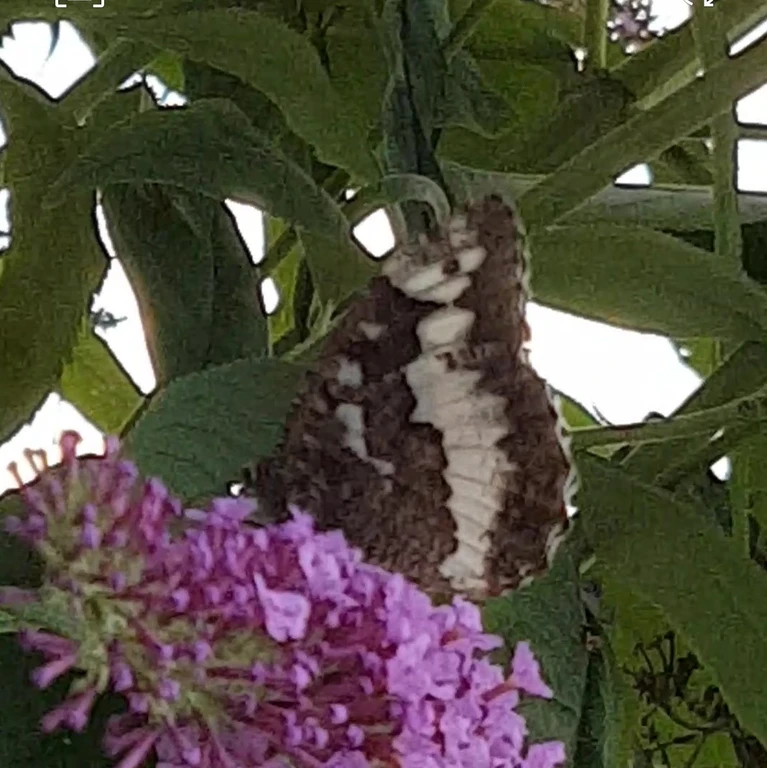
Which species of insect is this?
Brintesia circe
